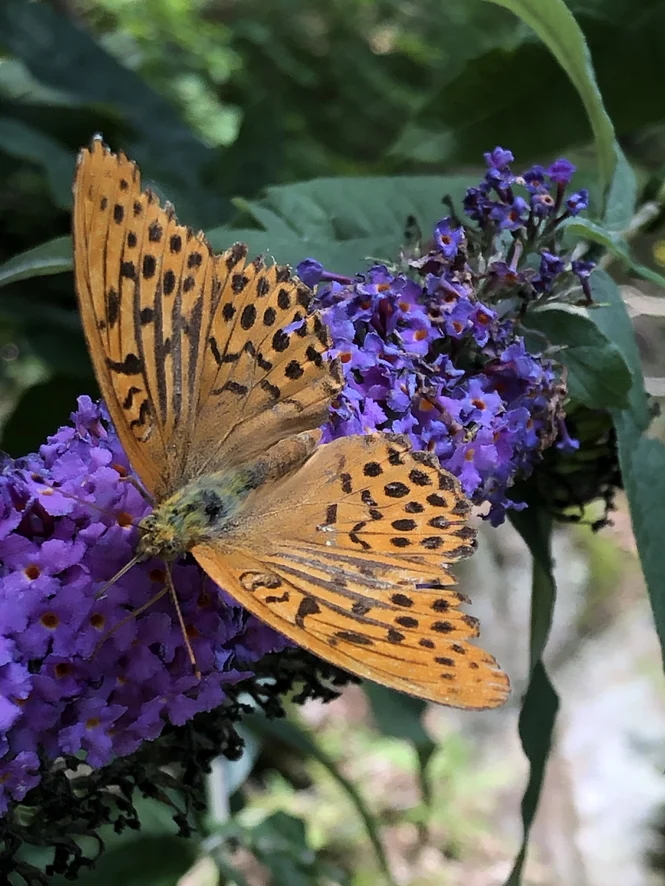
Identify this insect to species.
Argynnis paphia
